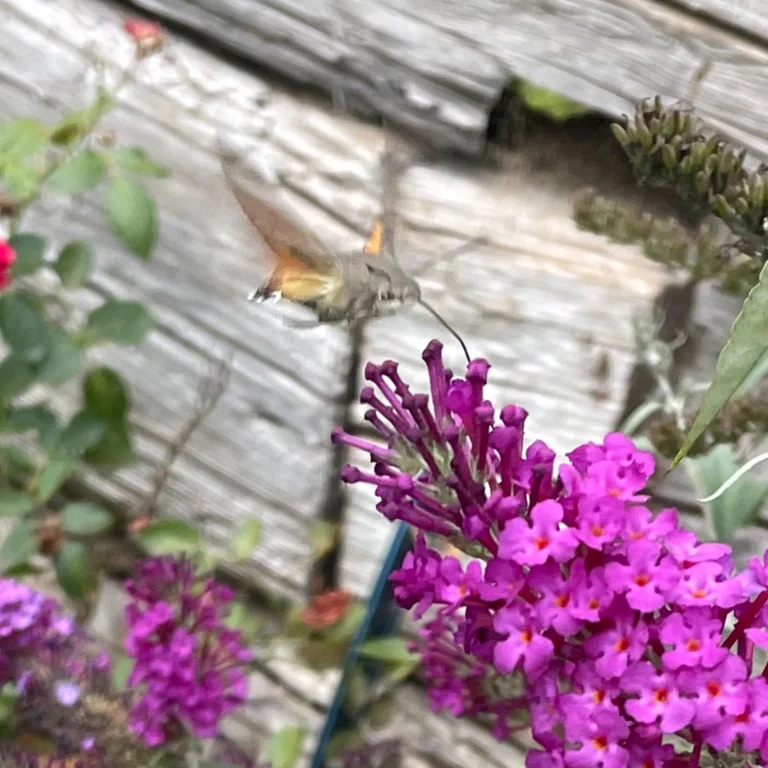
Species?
Macroglossum stellatarum
